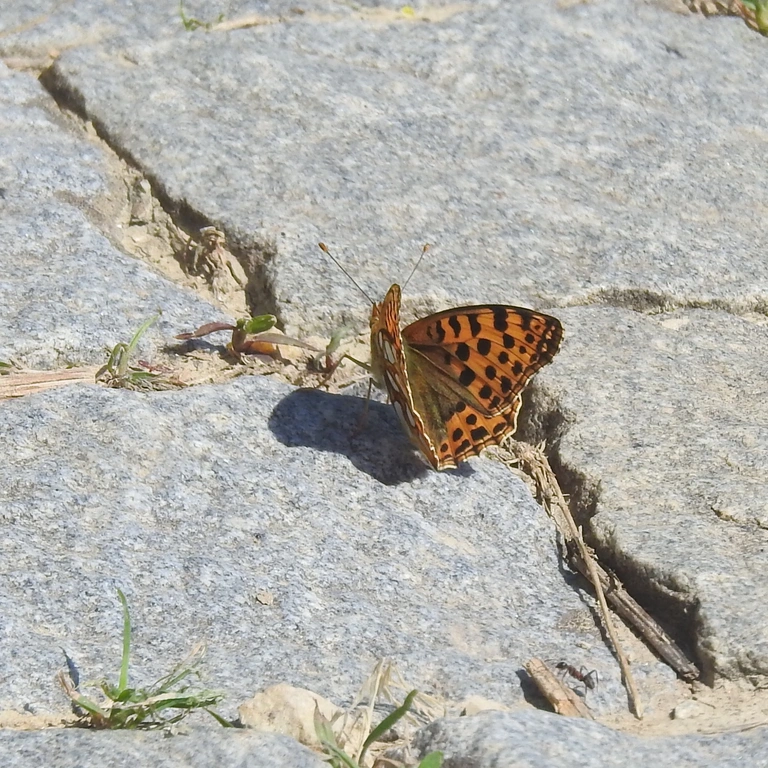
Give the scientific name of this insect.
Issoria lathonia
